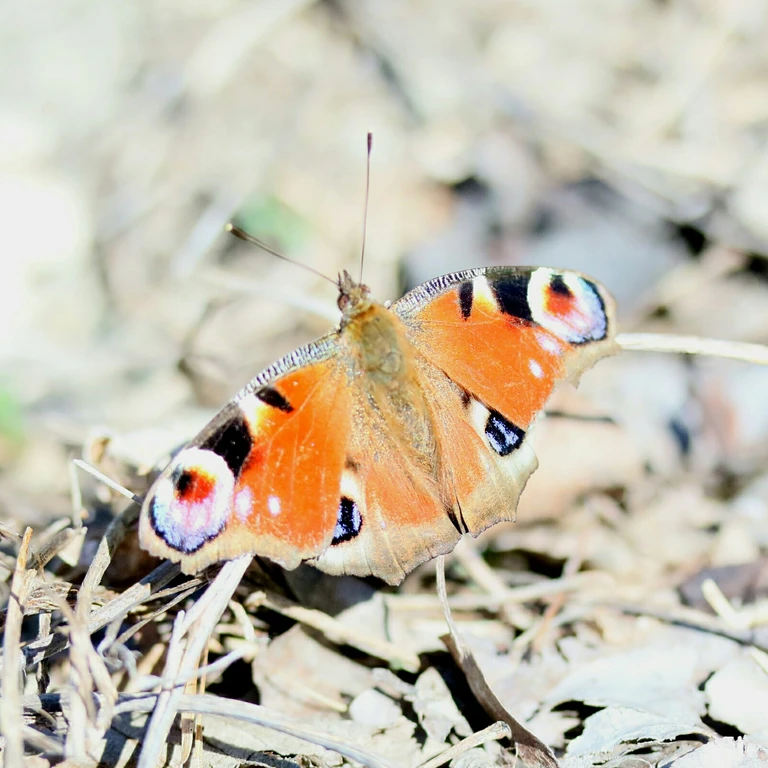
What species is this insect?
Aglais io
